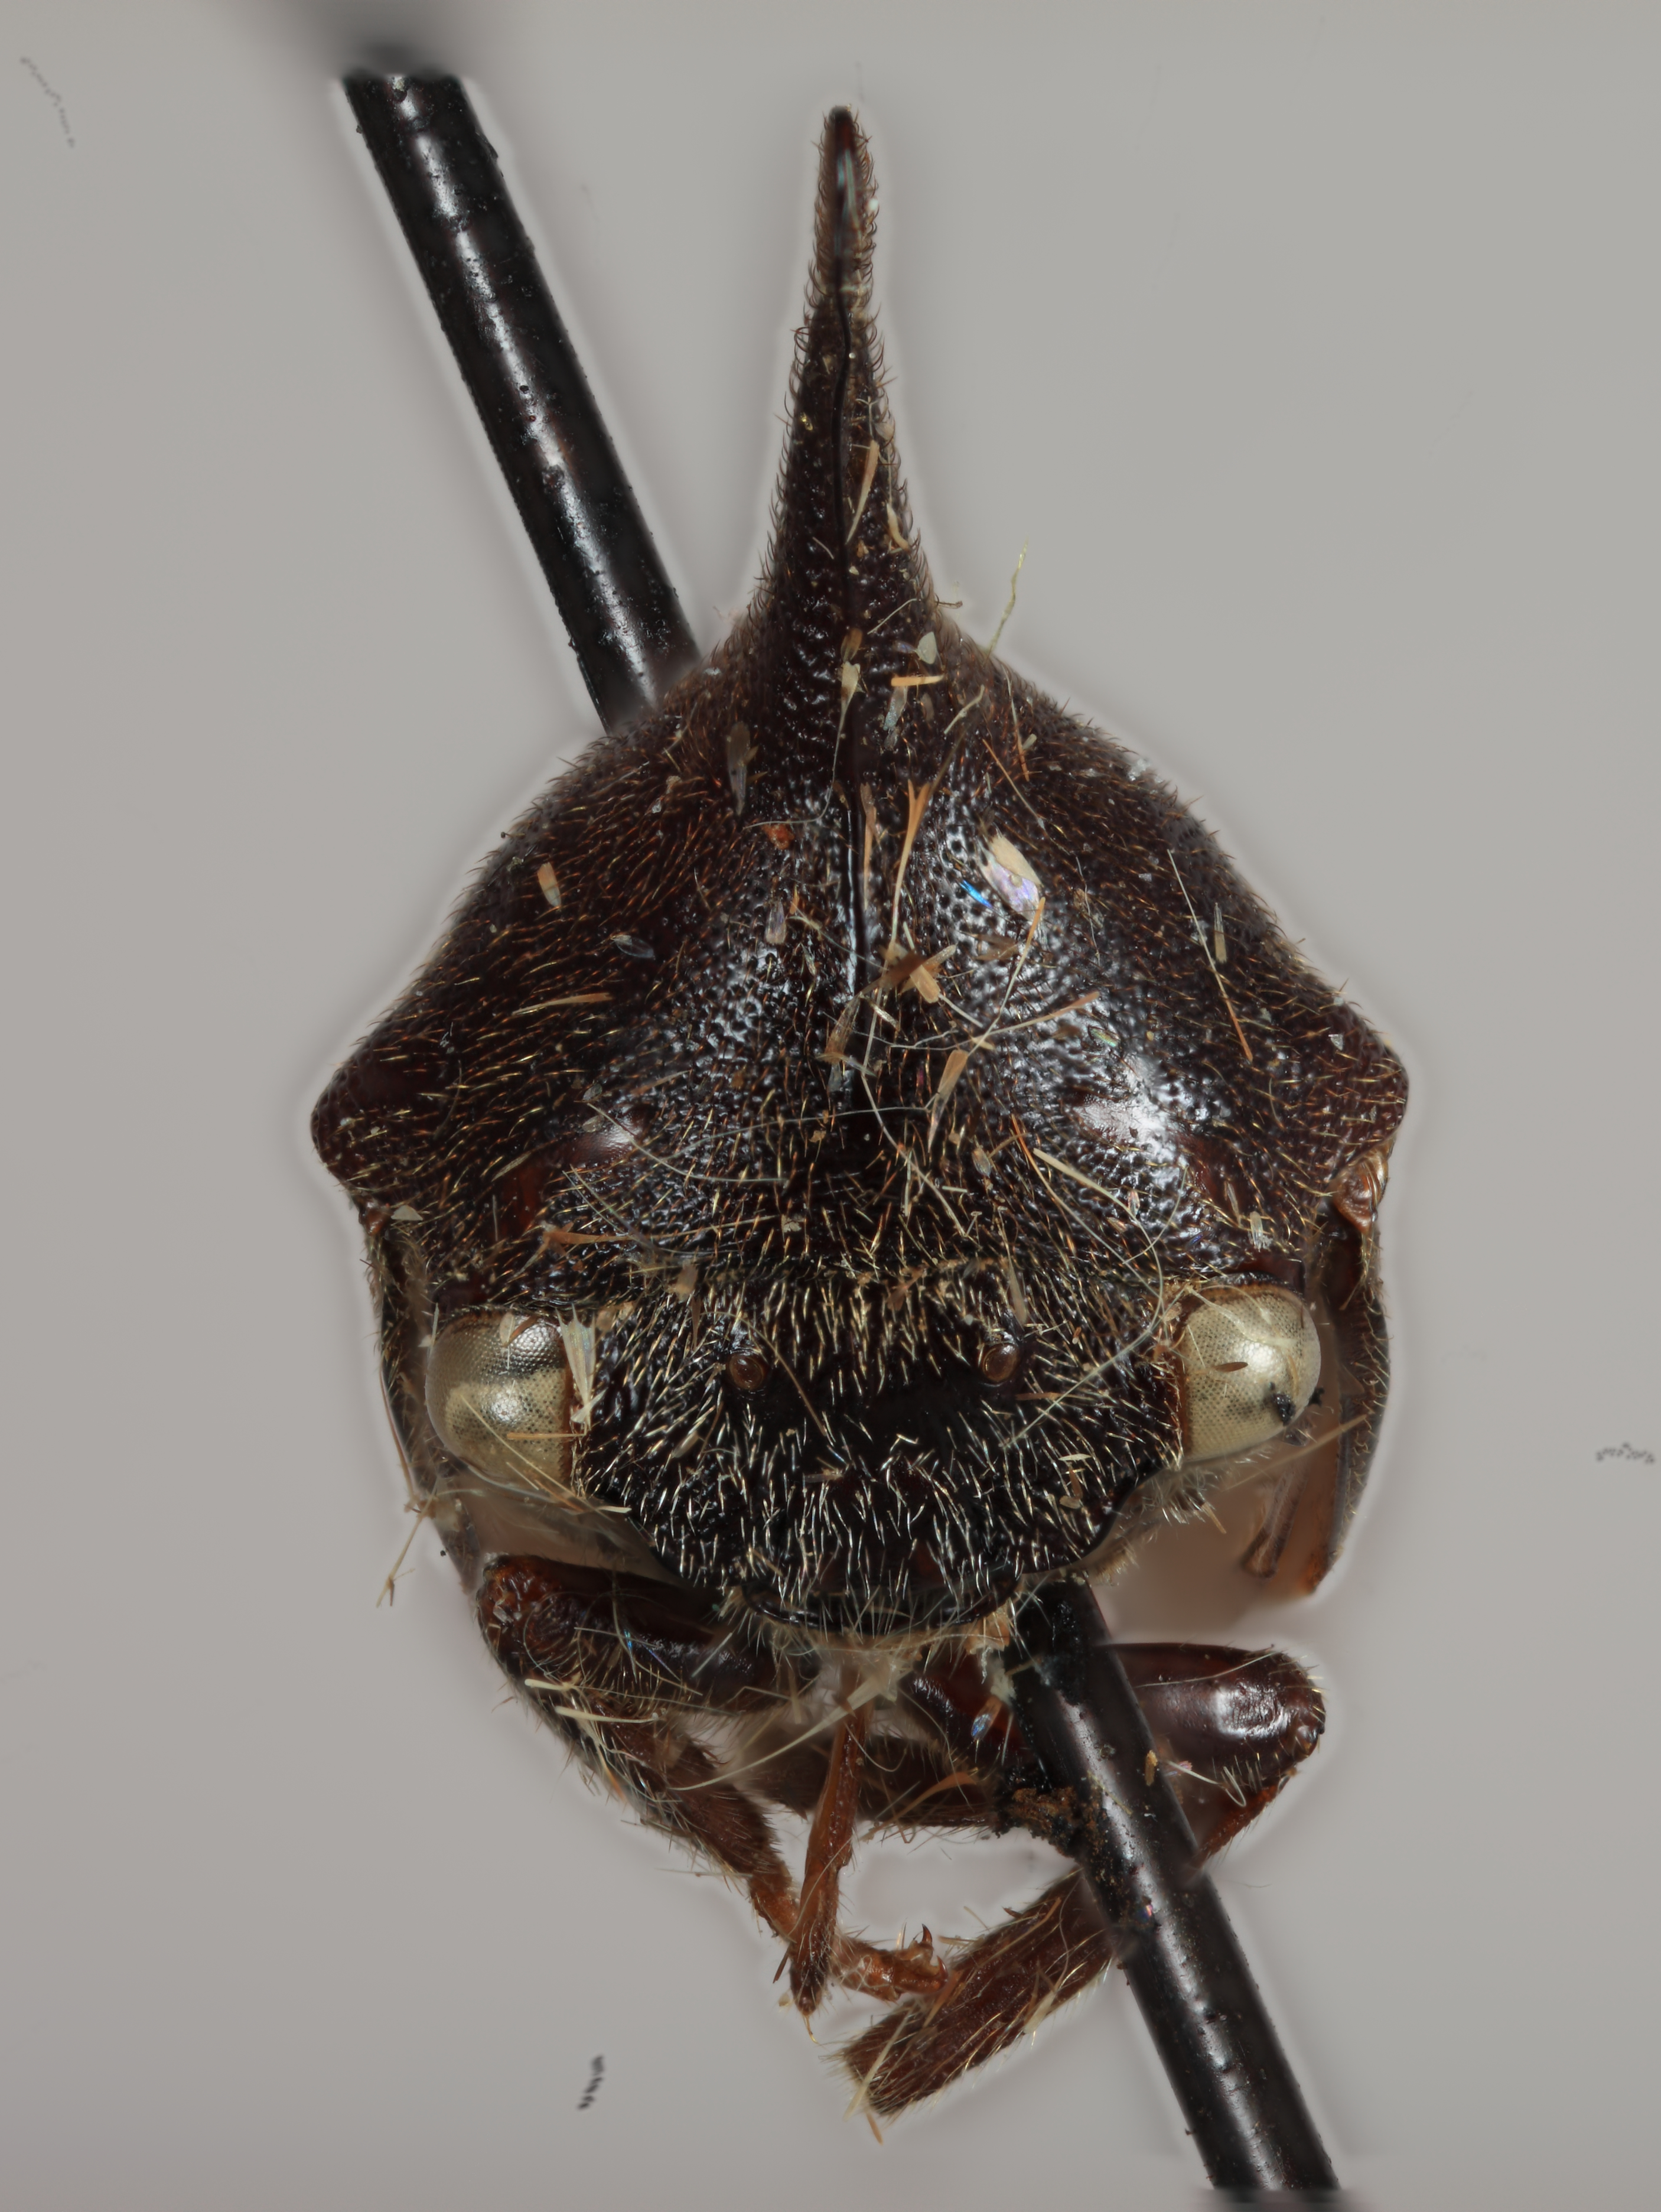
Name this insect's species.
Guayaquila fasciata
